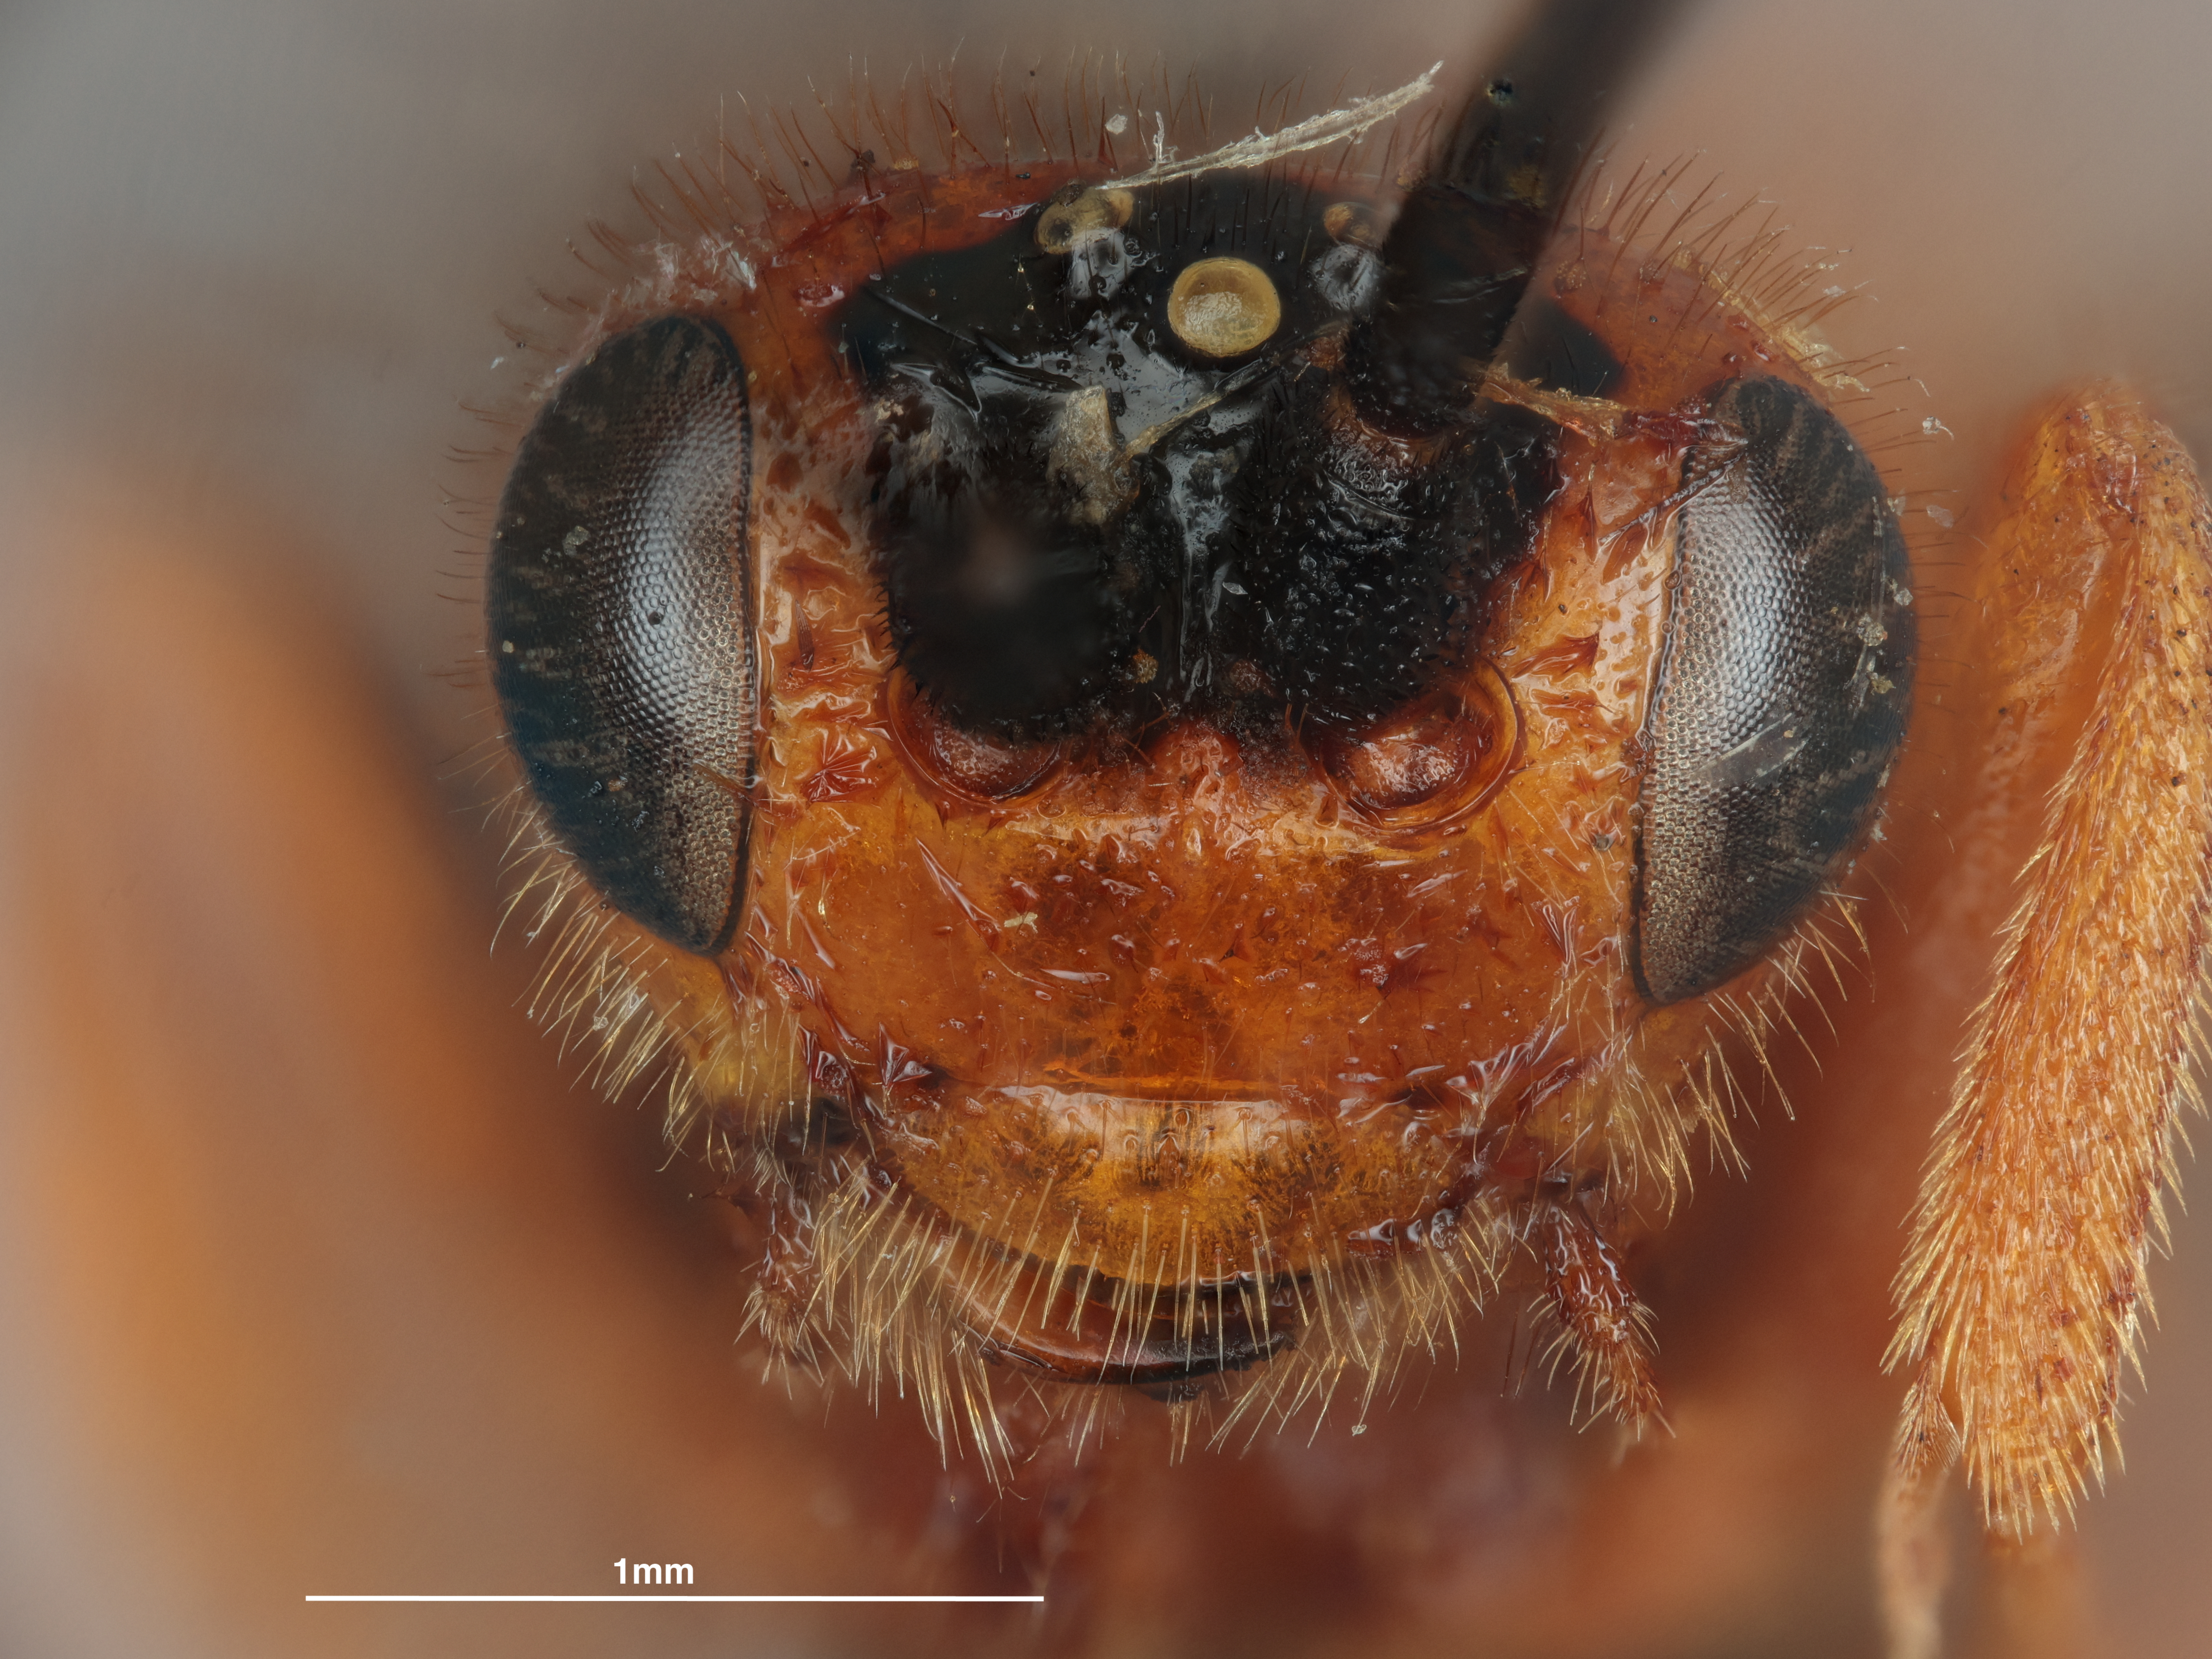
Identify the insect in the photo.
Cardiochiles rubidus
